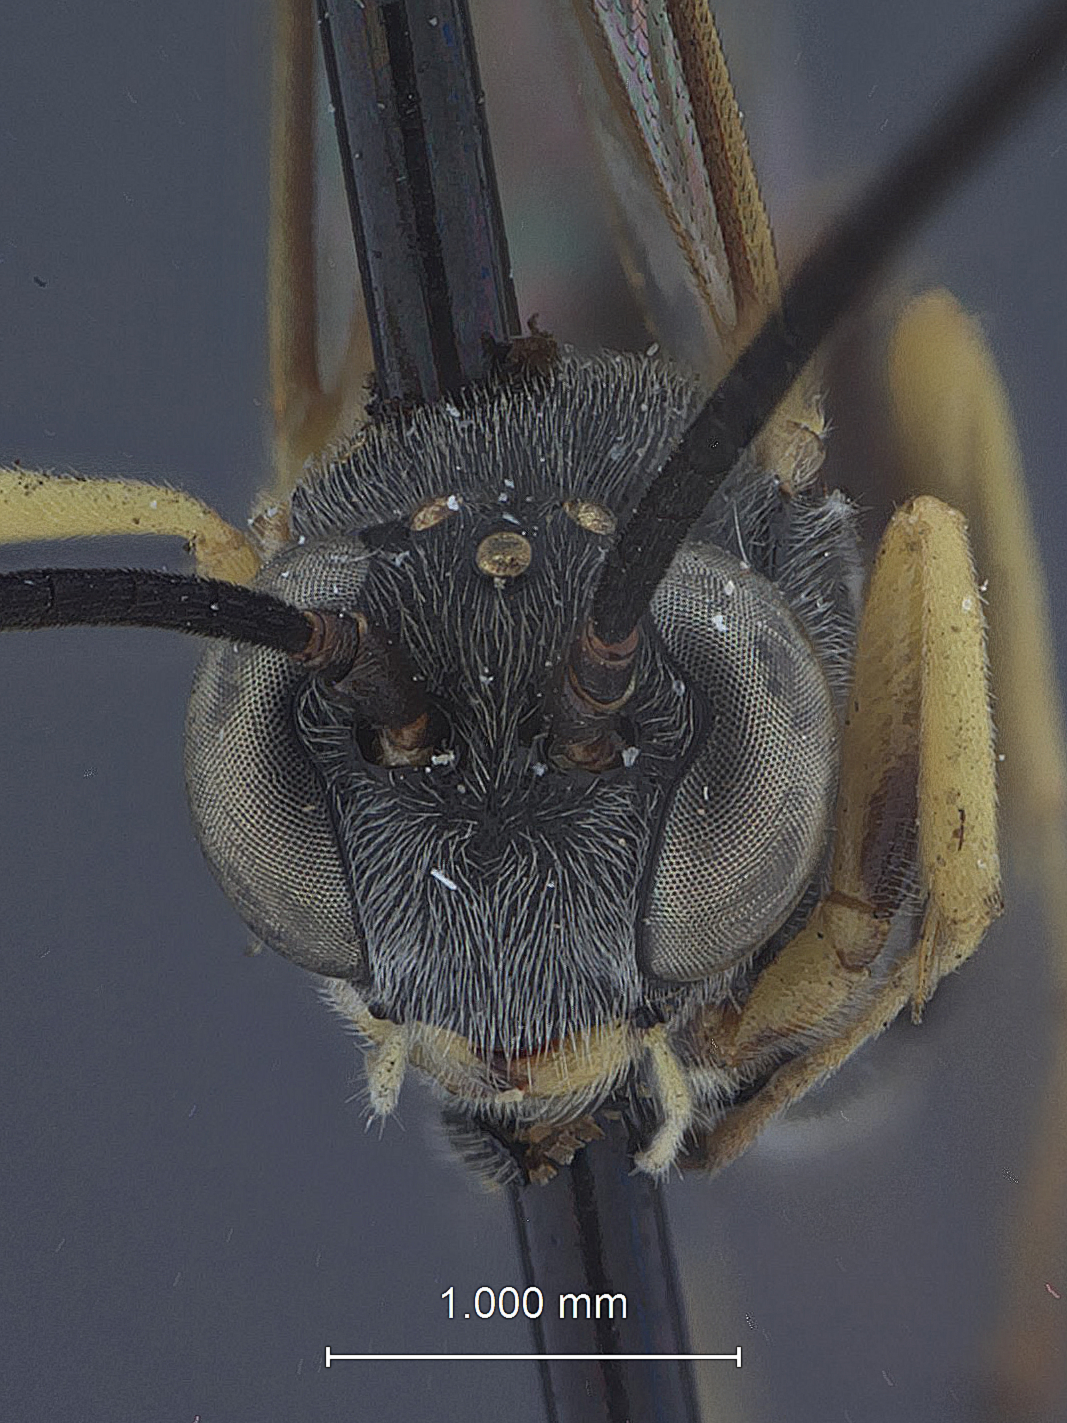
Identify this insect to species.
Campoplegidea decepter
